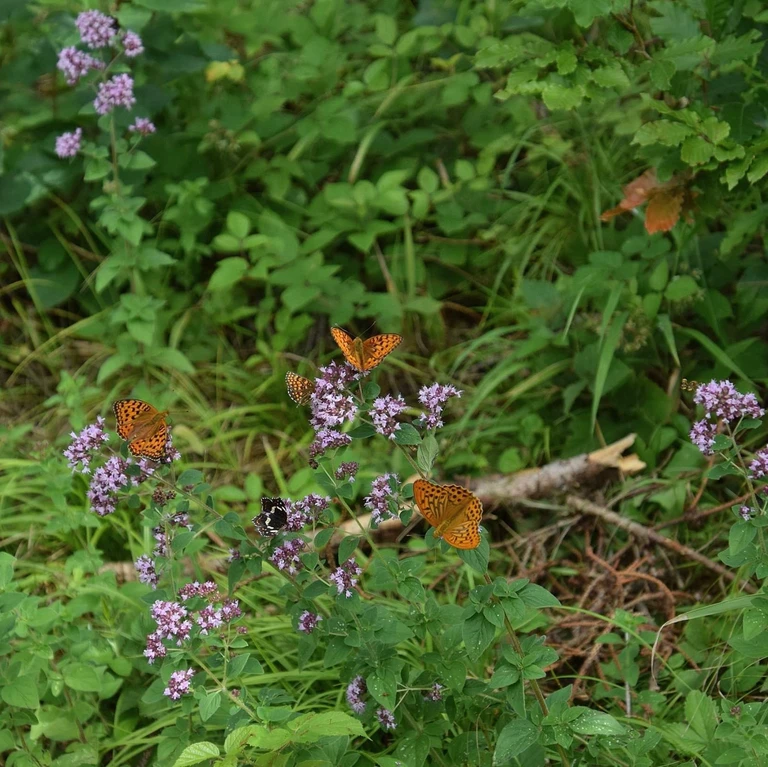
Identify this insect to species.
Argynnis paphia
